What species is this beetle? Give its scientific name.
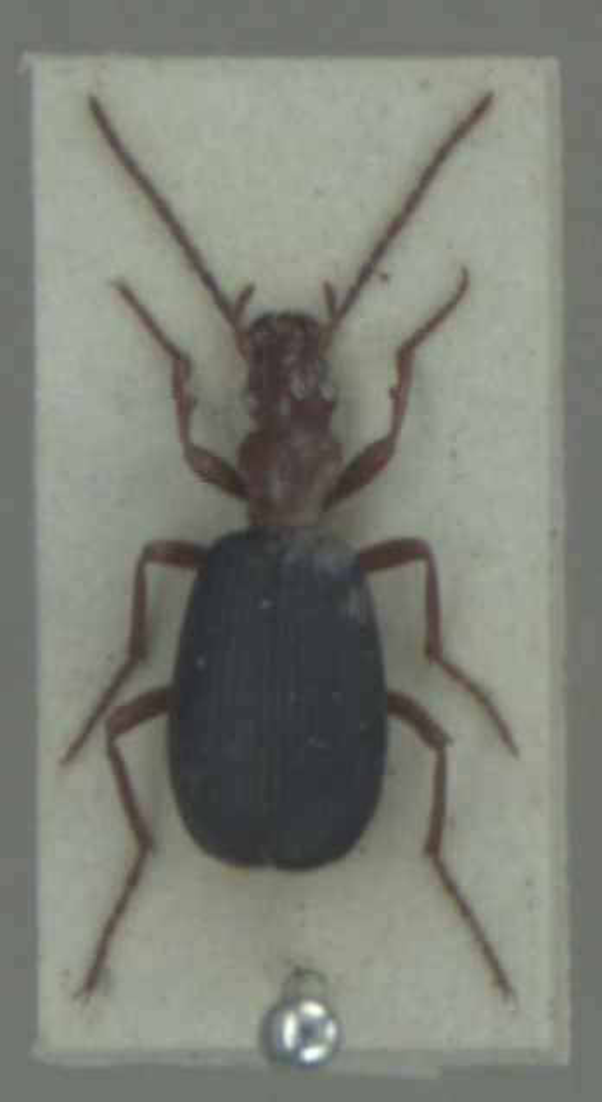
Brachinus crepitans
